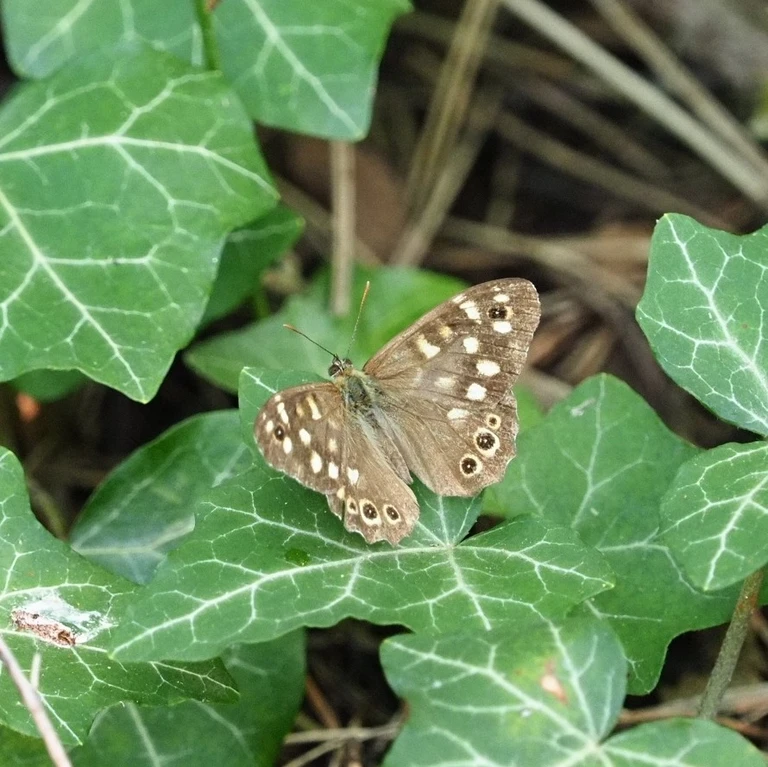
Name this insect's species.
Pararge aegeria
